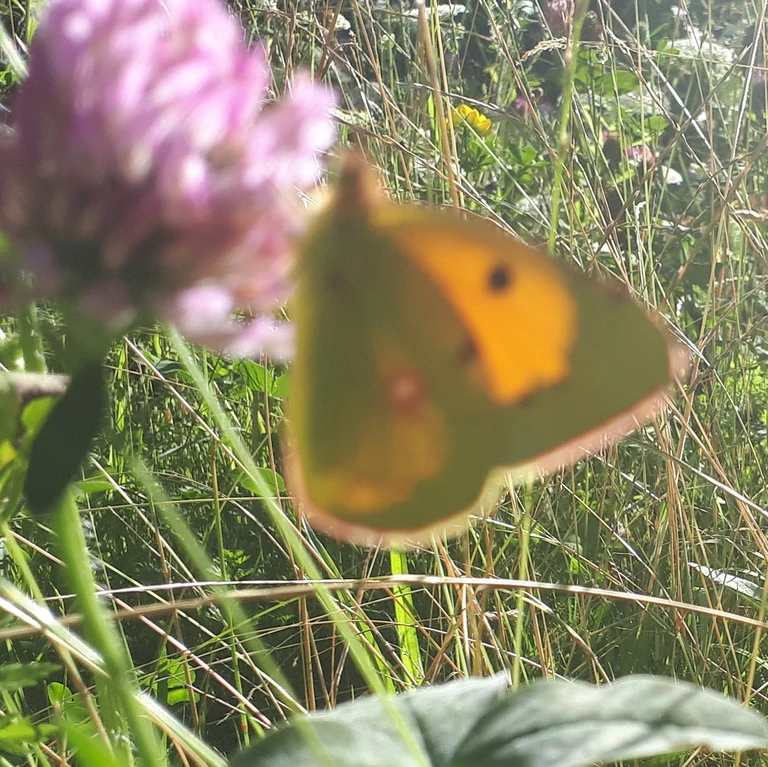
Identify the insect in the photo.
Colias croceus
